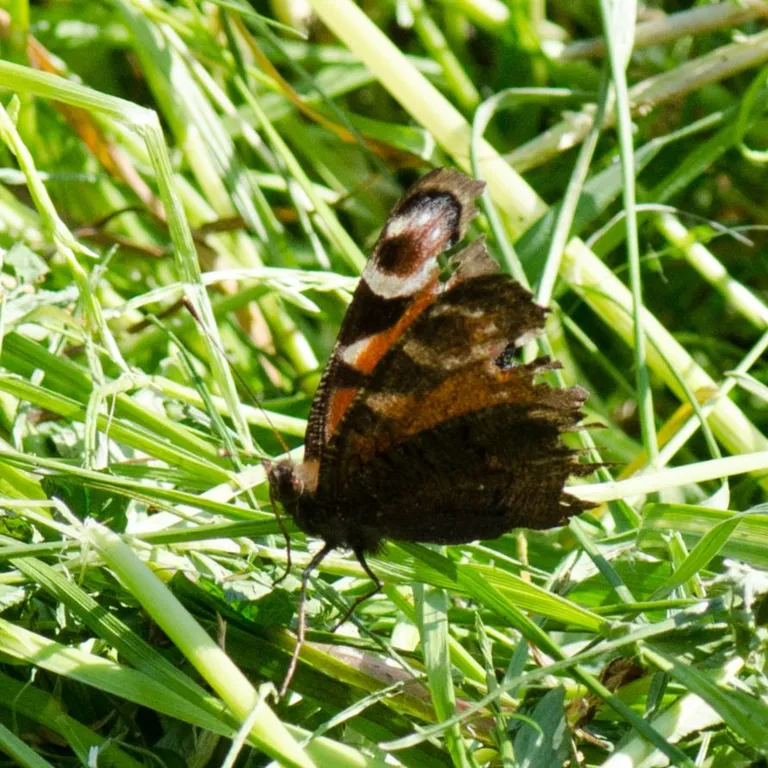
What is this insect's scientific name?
Aglais io
